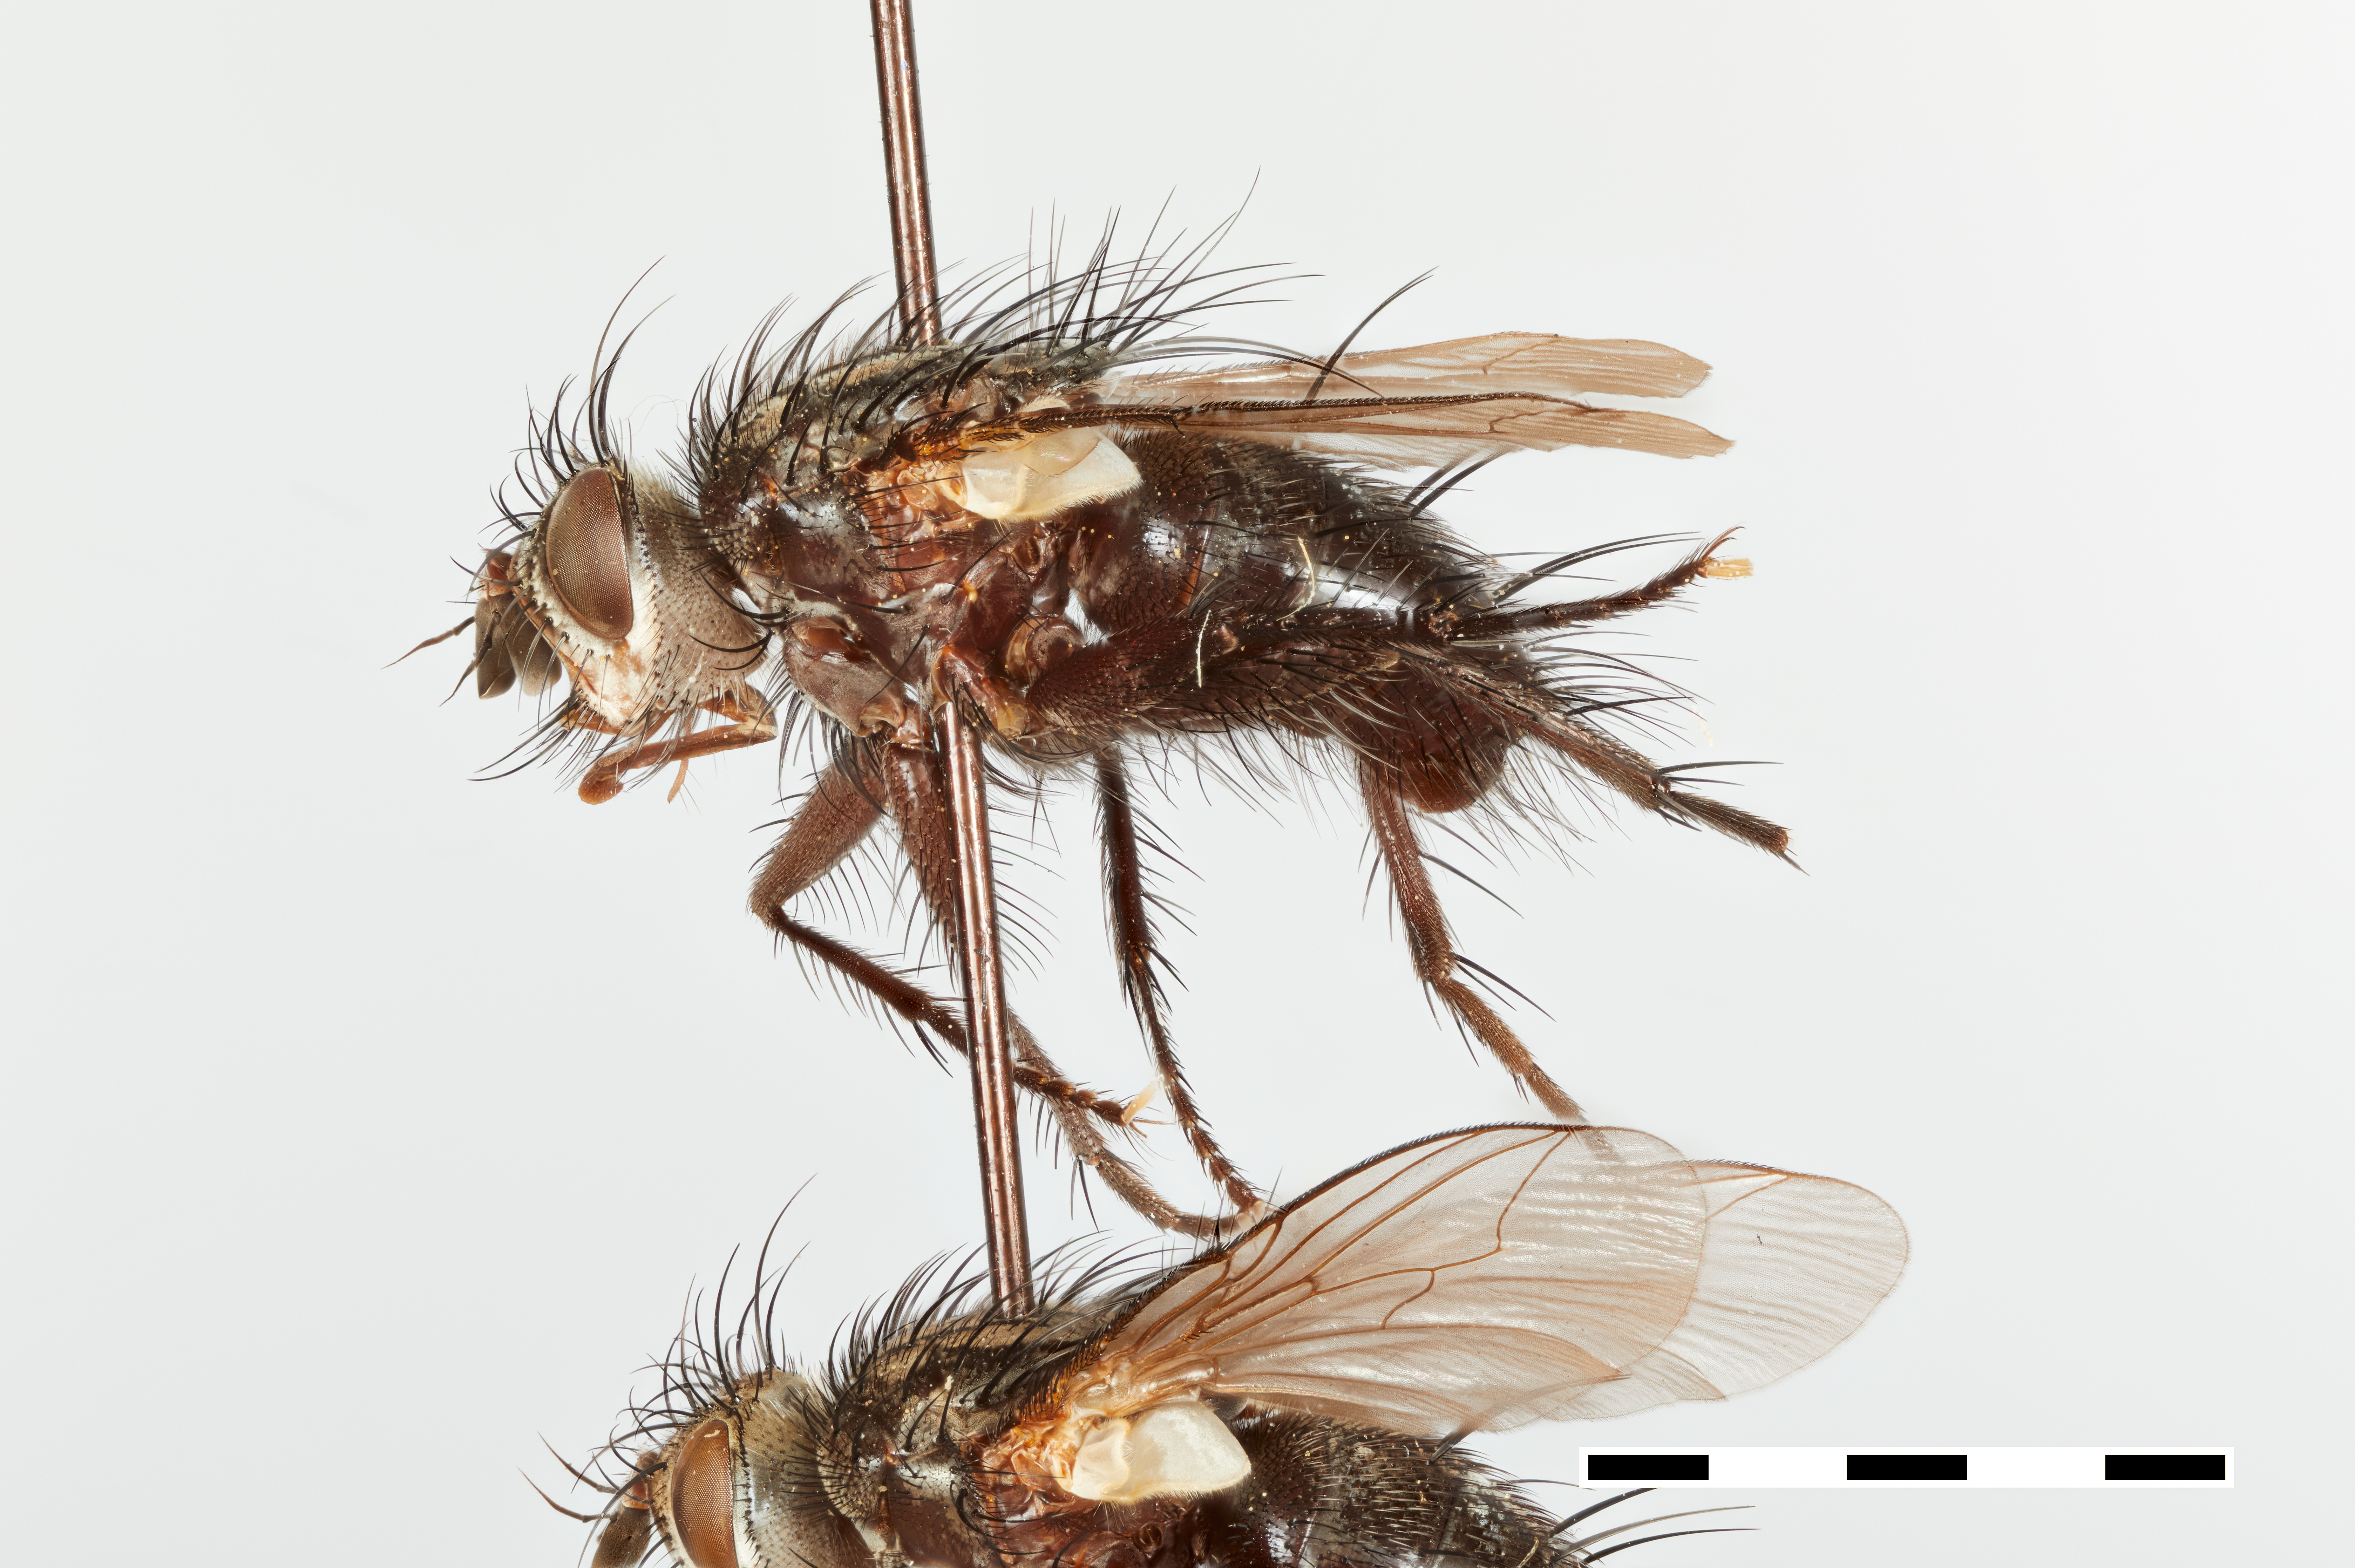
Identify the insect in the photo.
Ginglychaeta seriata
